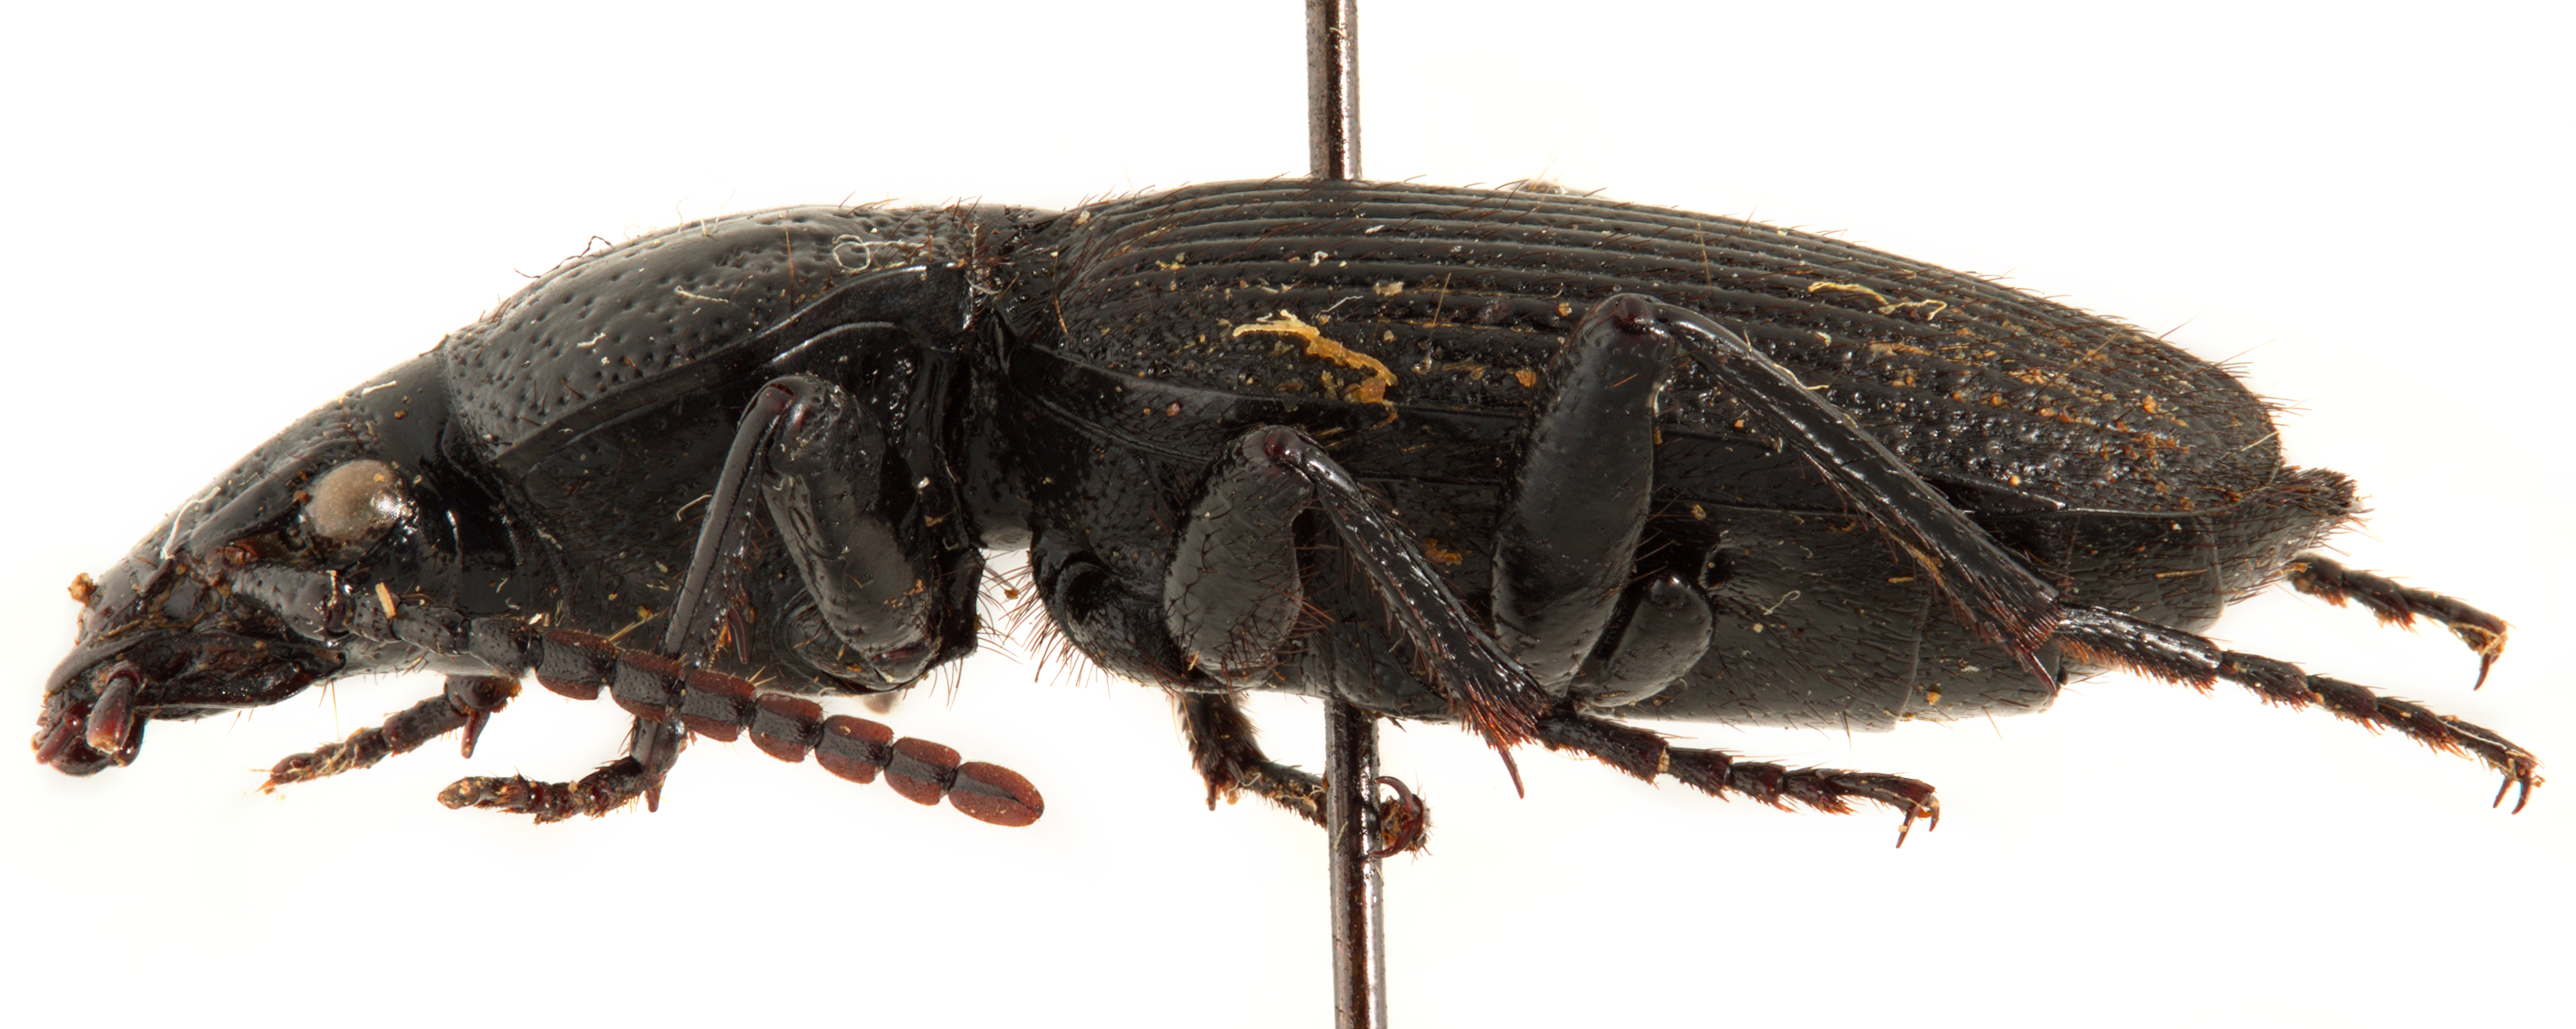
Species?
Omphra pilosa
